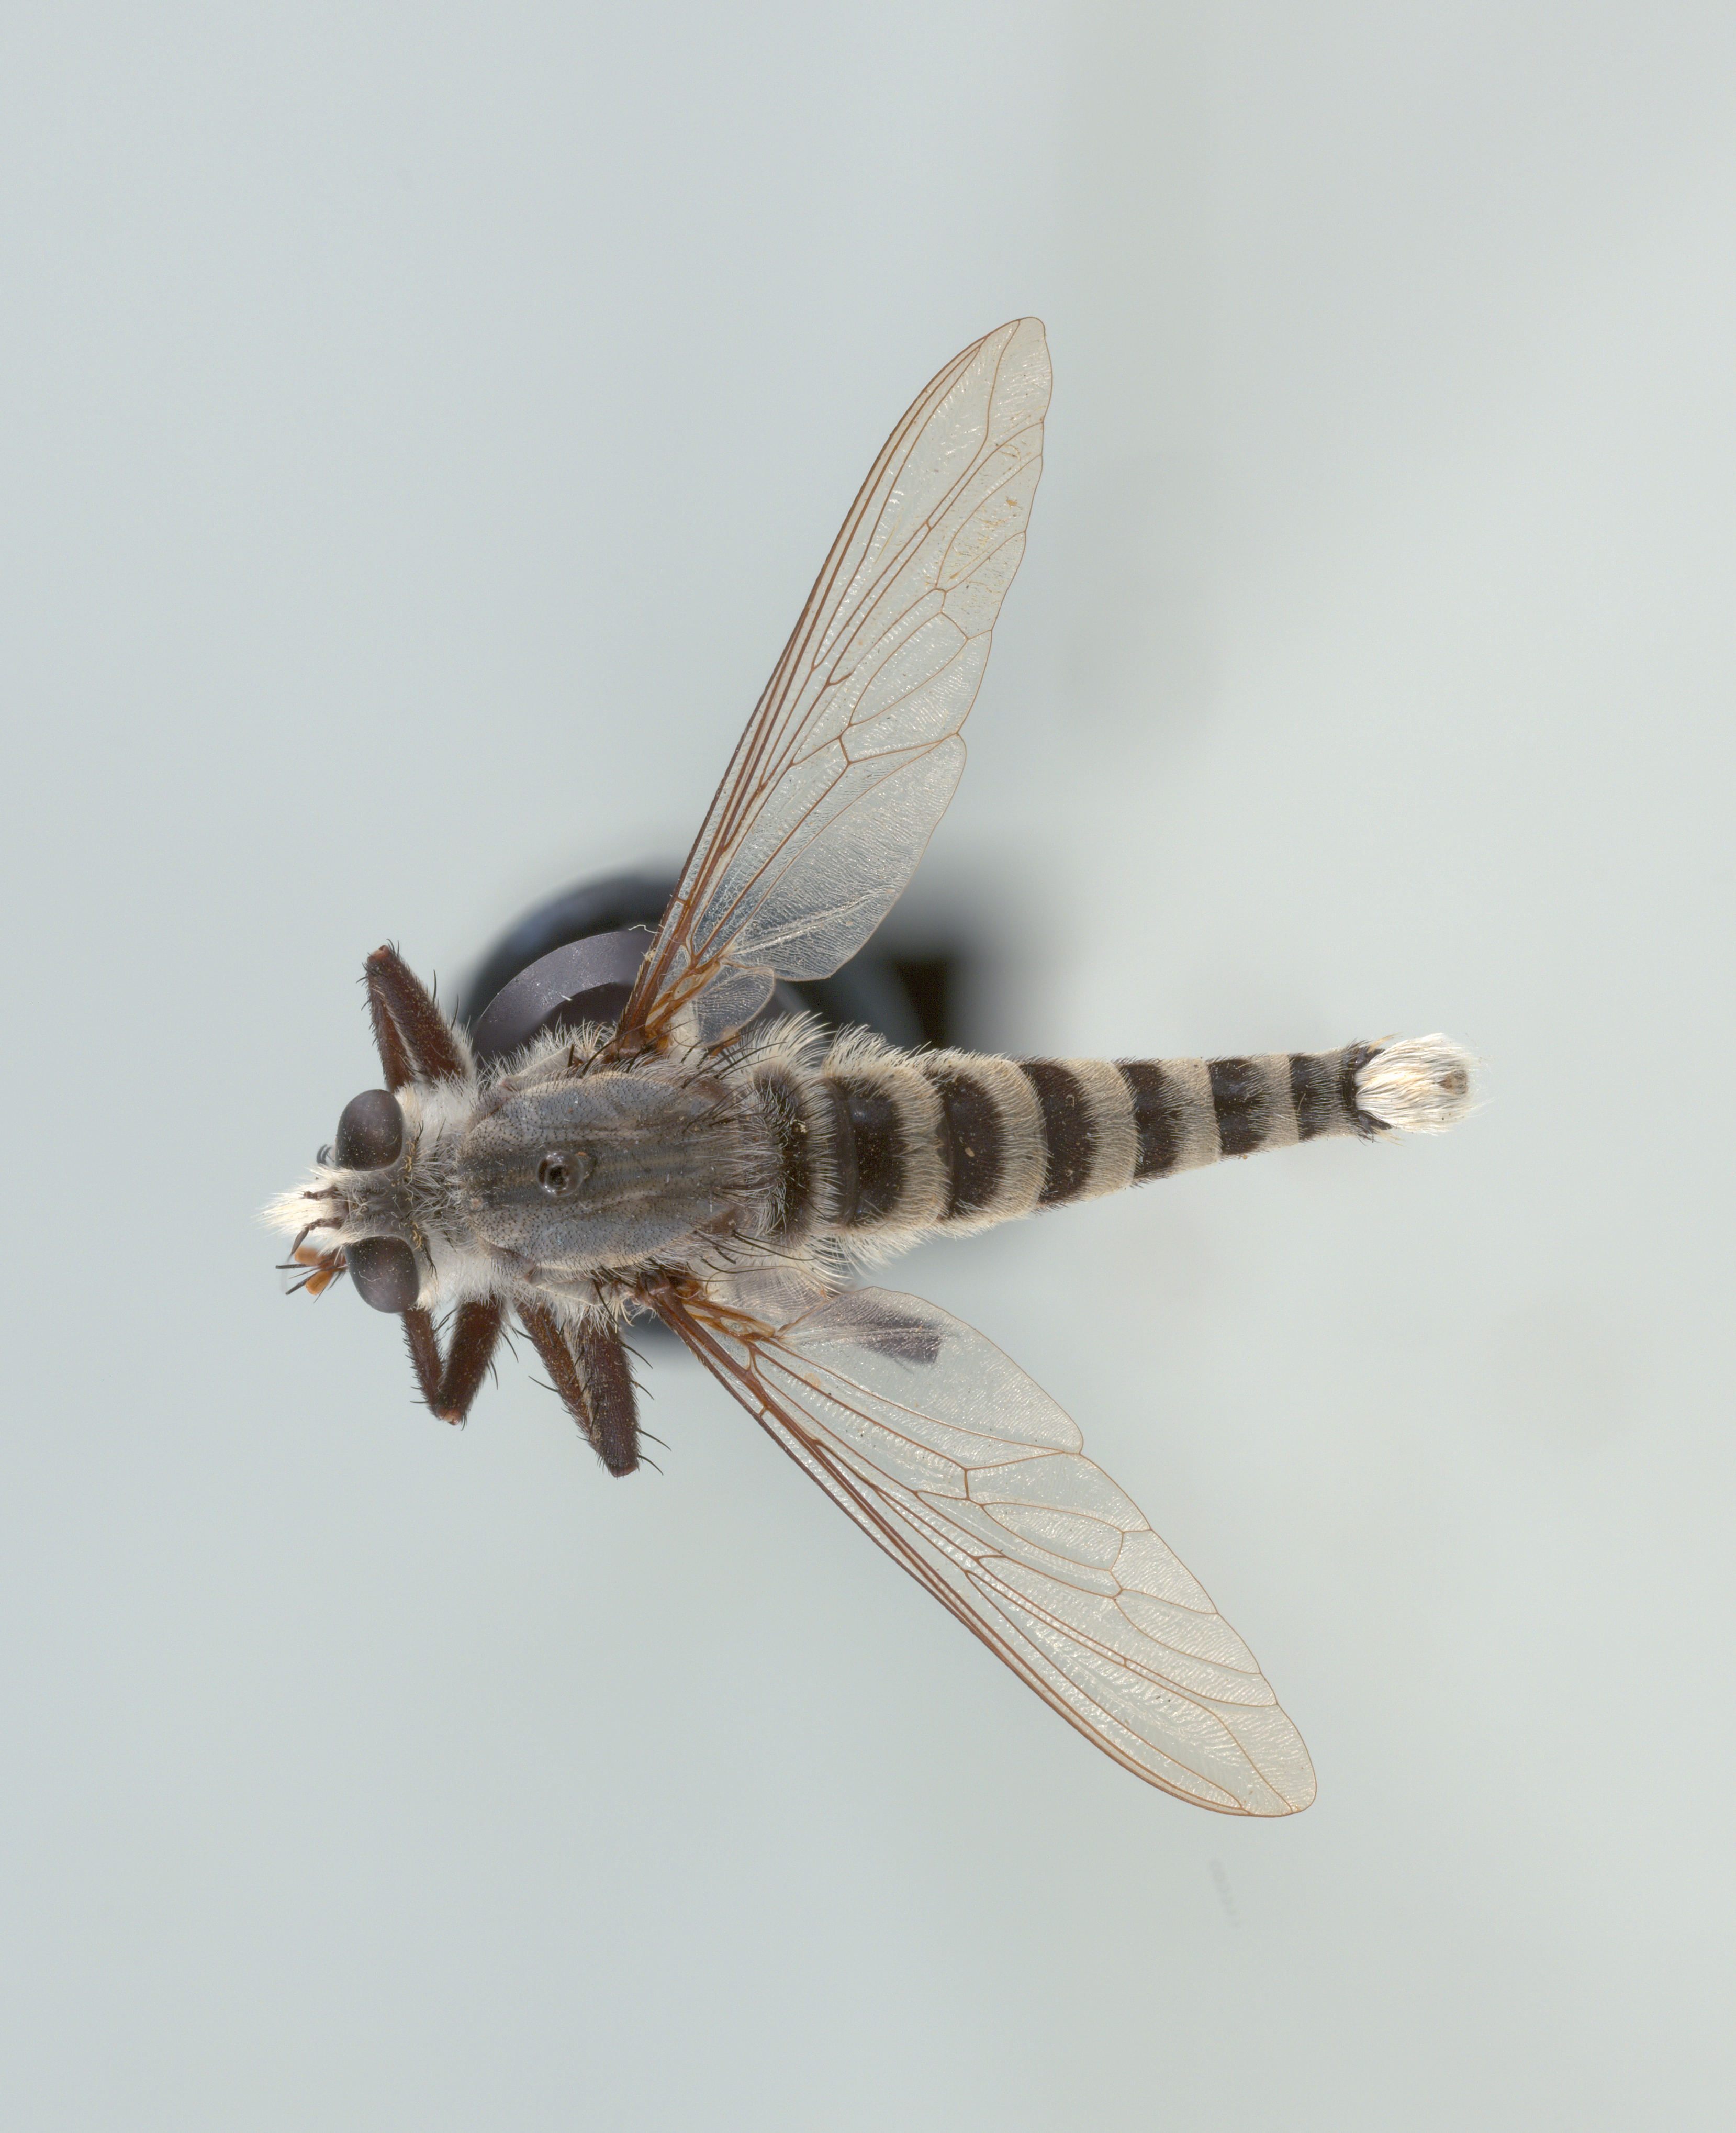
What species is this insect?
Promachus giganteus
